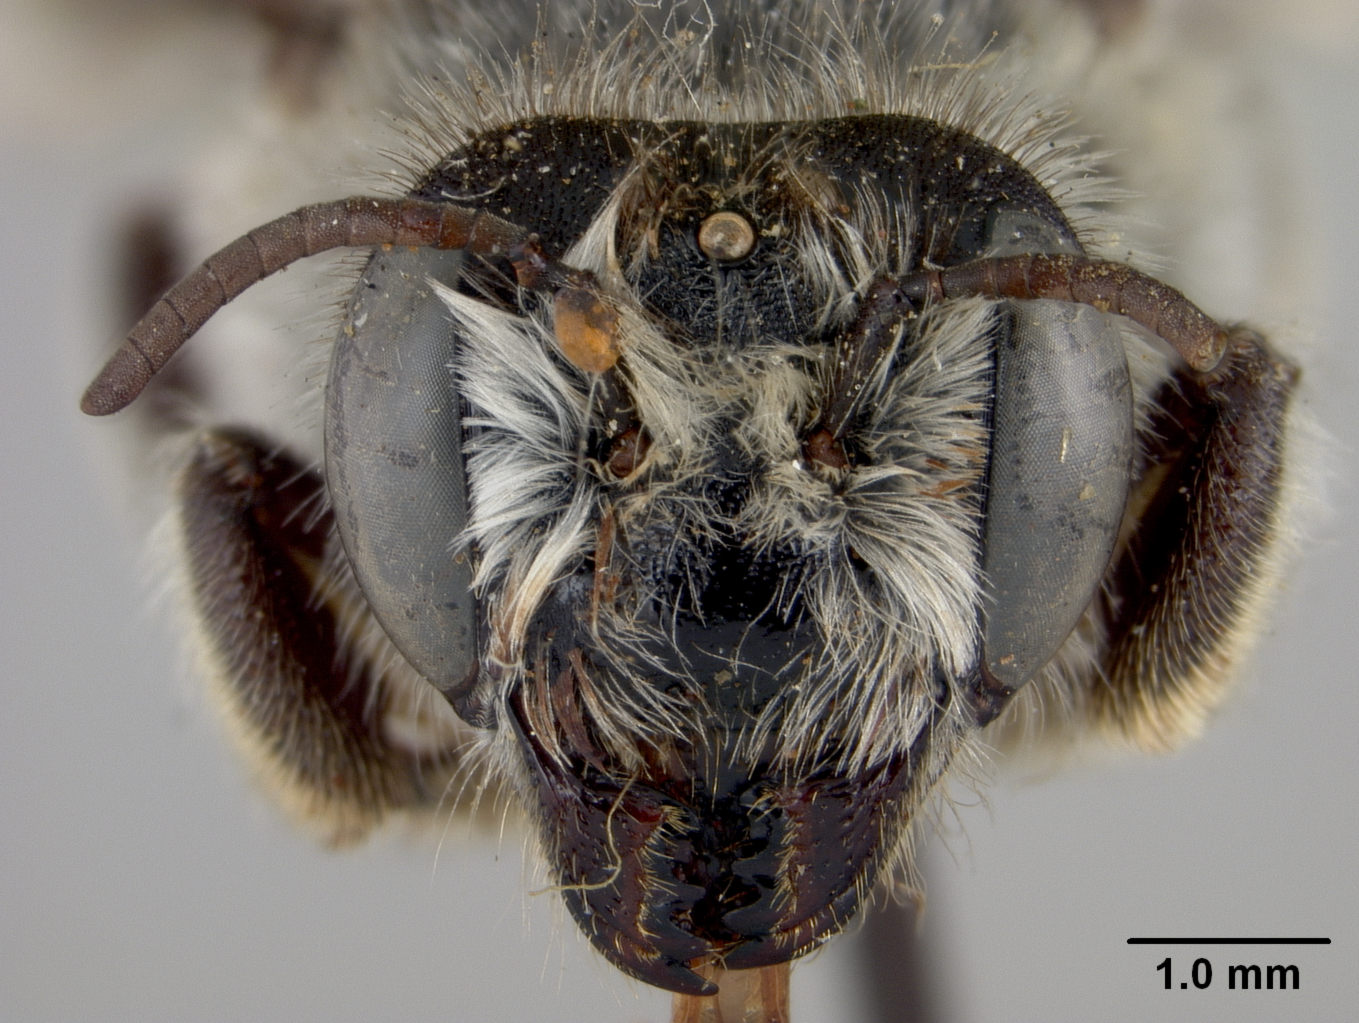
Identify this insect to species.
Megachile smithi
